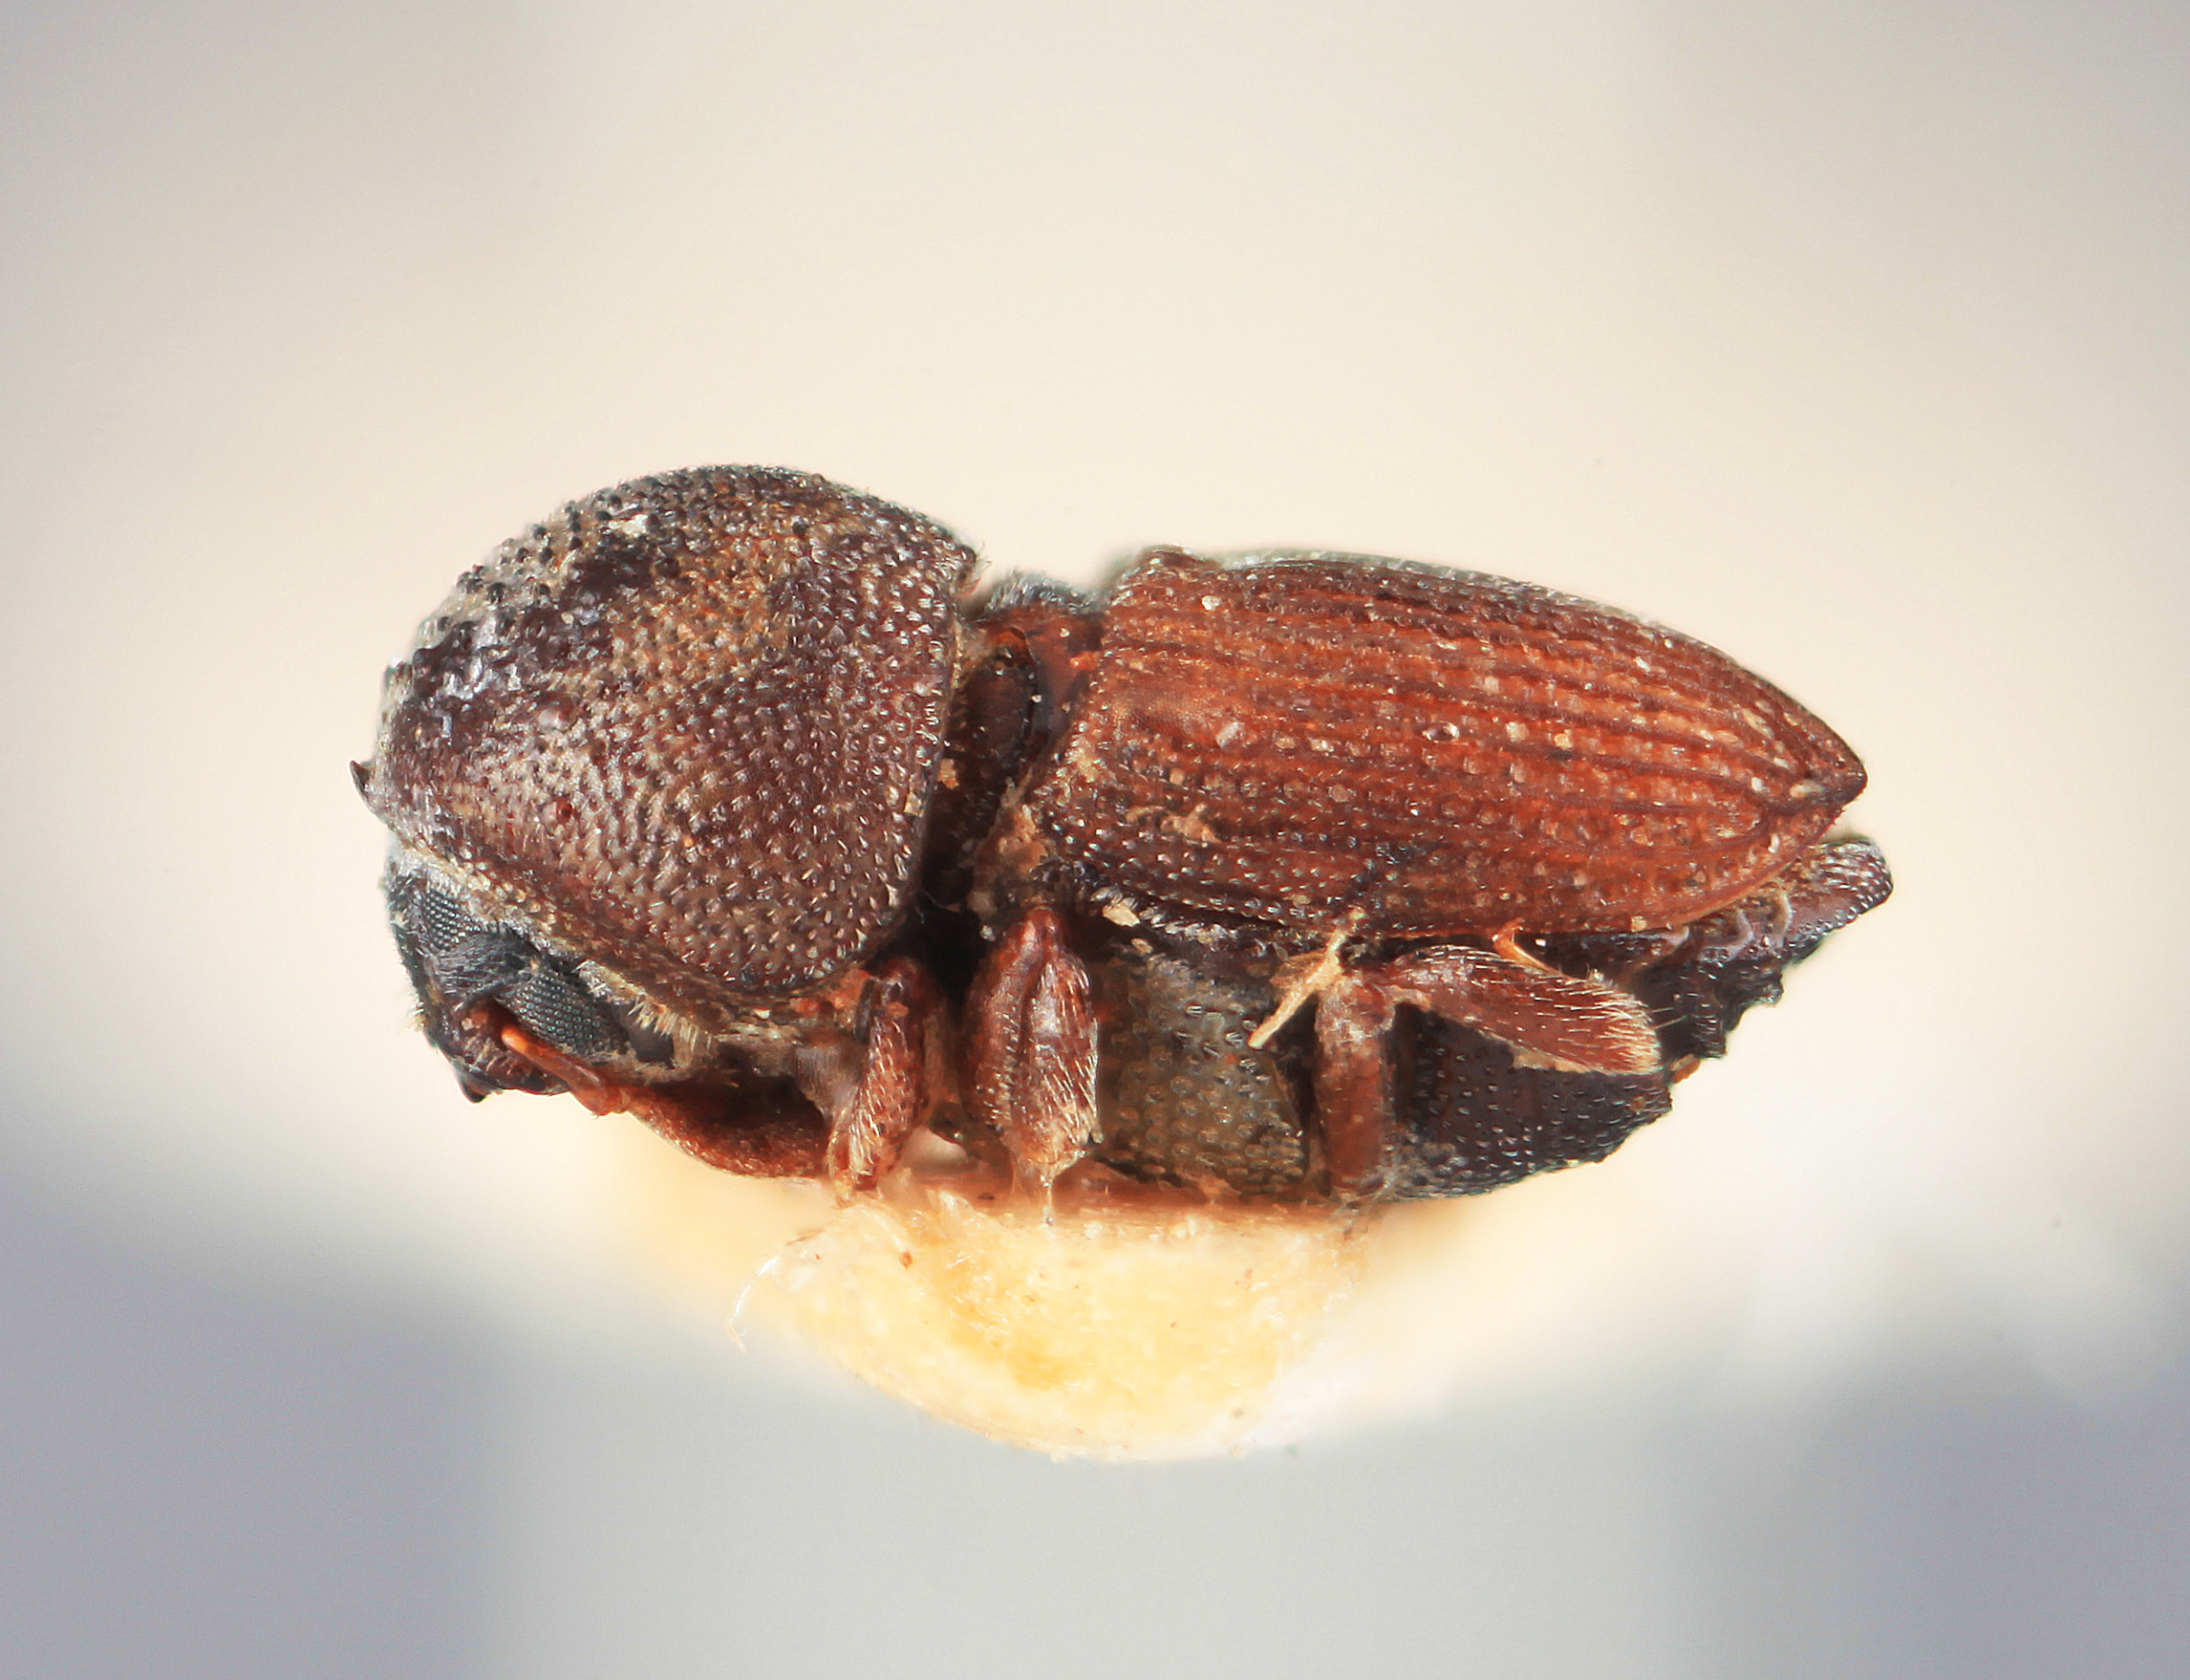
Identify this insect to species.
Scolytomimus minusopis
